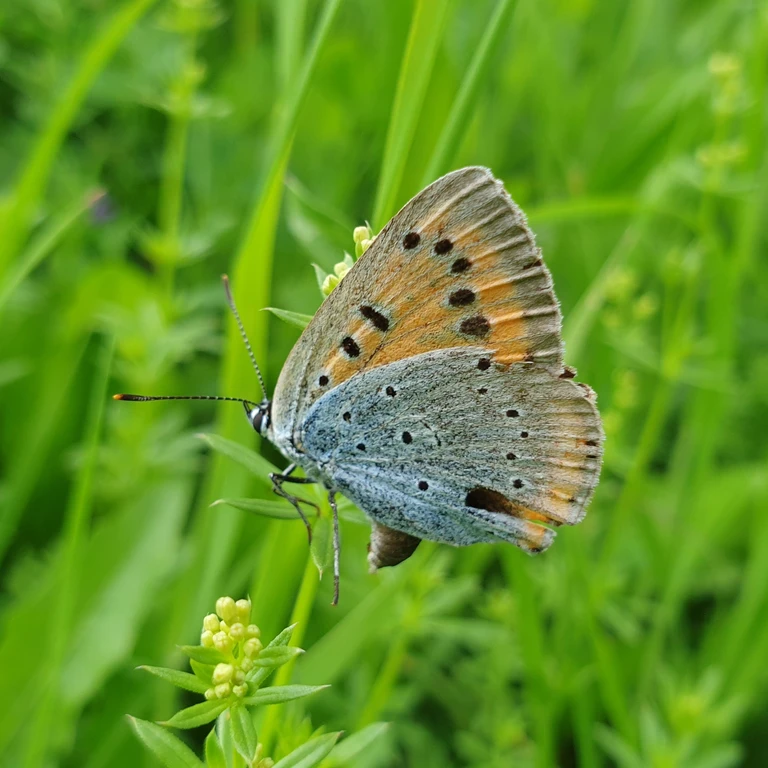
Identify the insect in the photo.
Lycaena dispar
